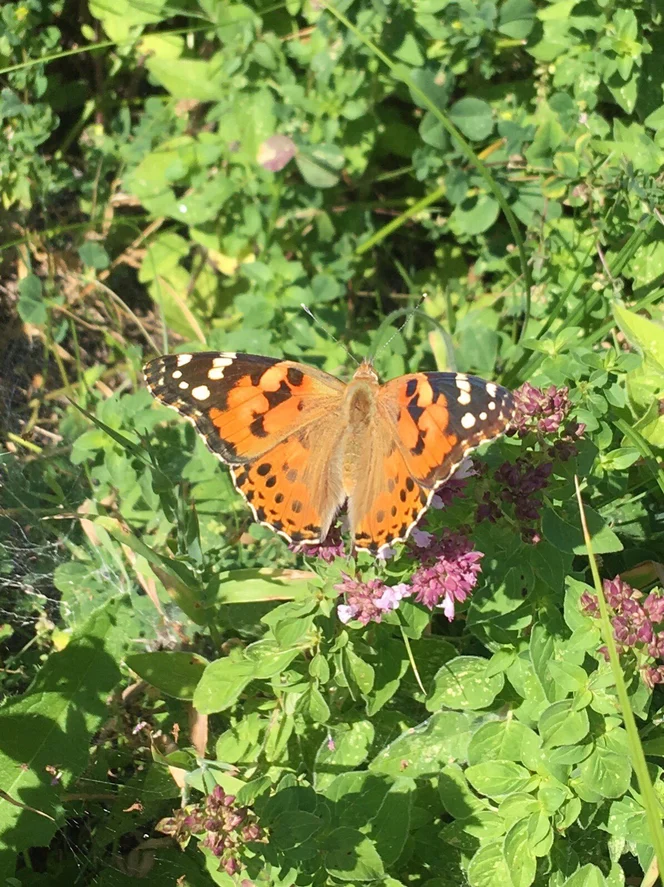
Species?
Vanessa cardui
